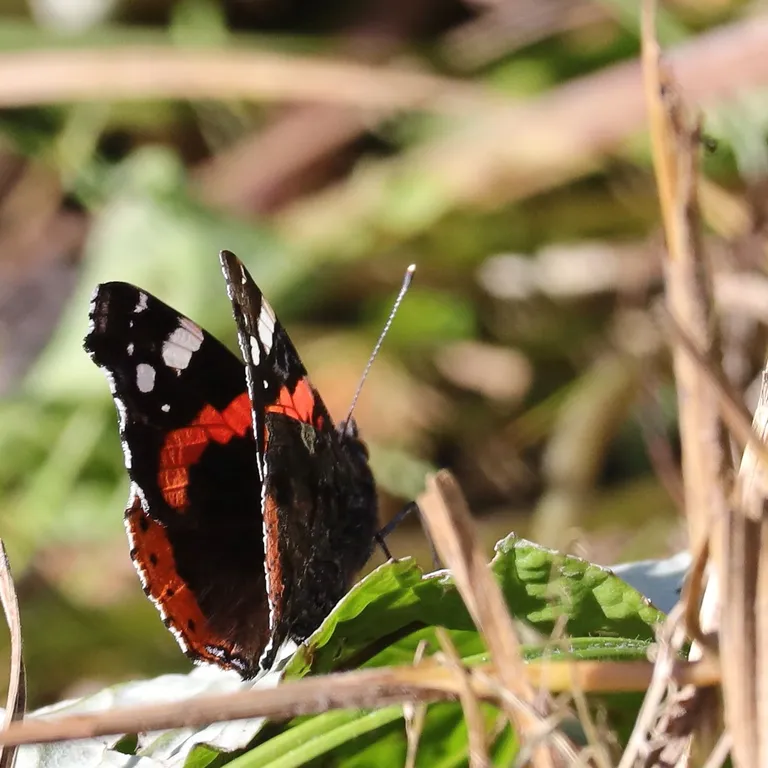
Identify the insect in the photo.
Vanessa atalanta
